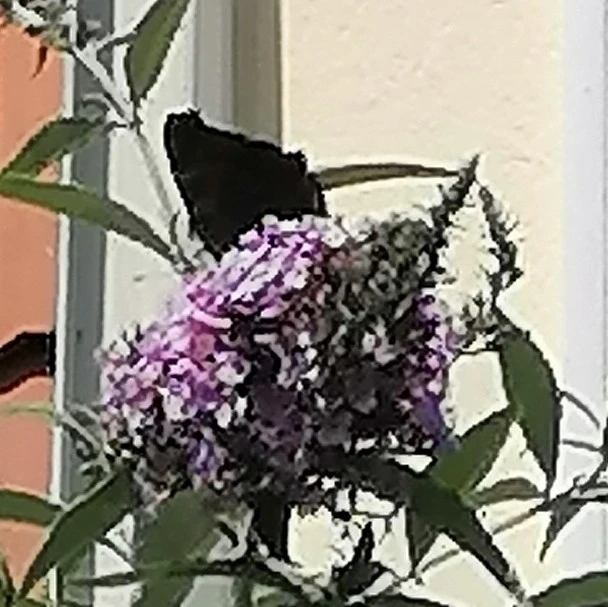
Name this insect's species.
Aglais io
